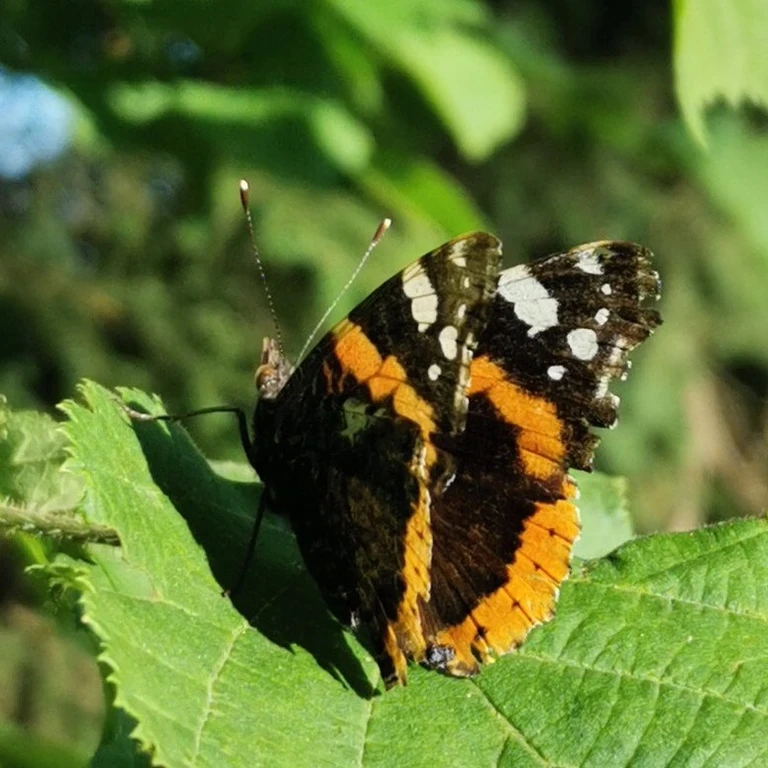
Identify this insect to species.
Vanessa atalanta
